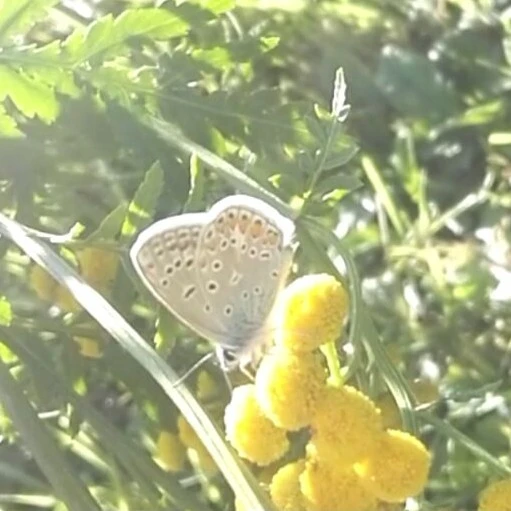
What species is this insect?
Polyommatus icarus
